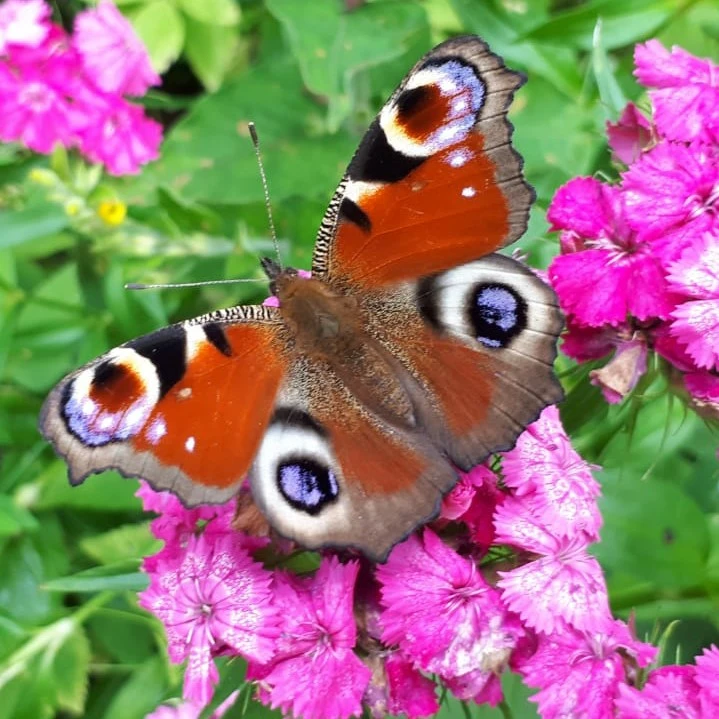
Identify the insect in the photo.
Aglais io
